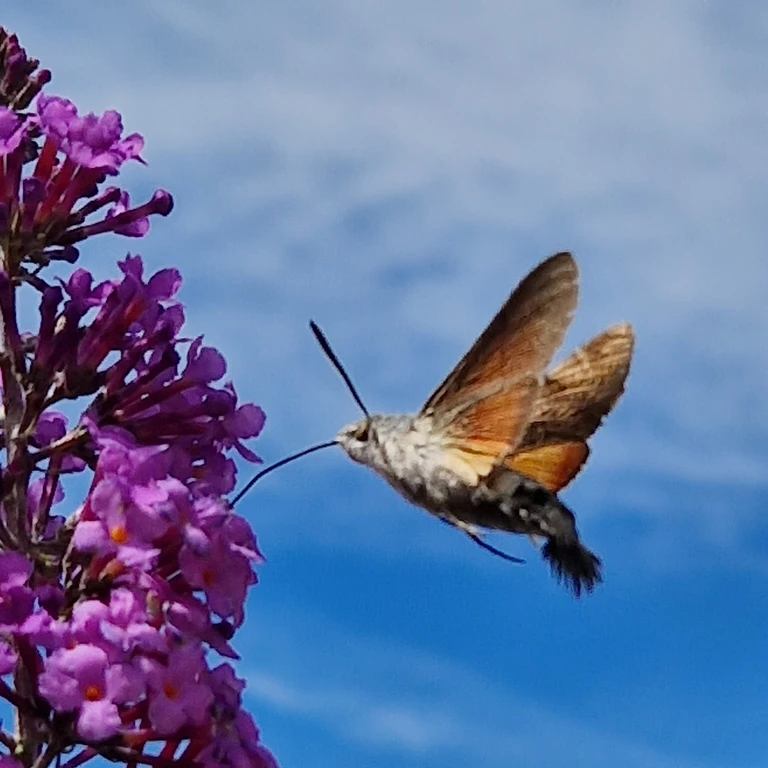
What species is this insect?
Macroglossum stellatarum
